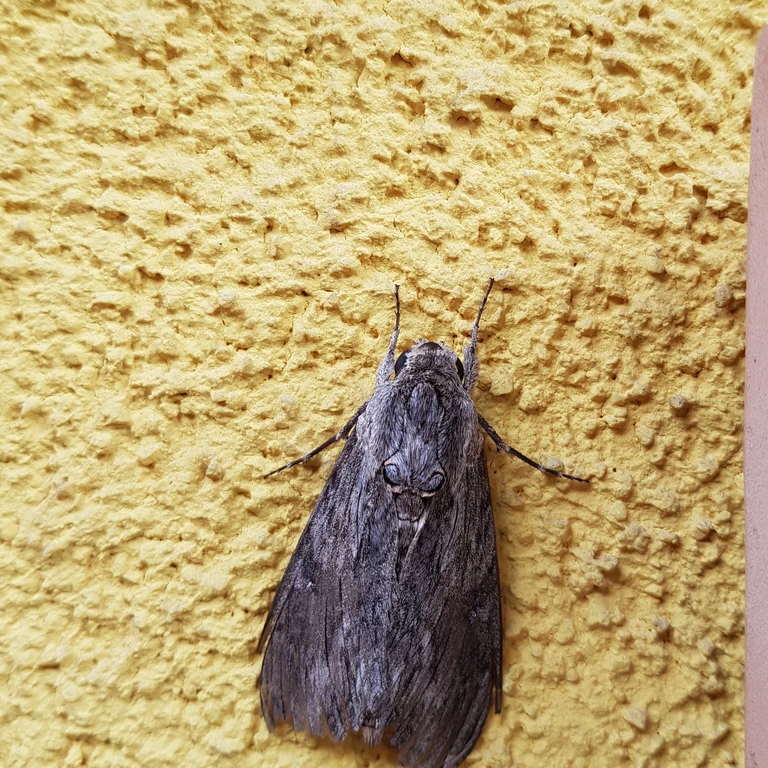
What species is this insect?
Agrius convolvuli
